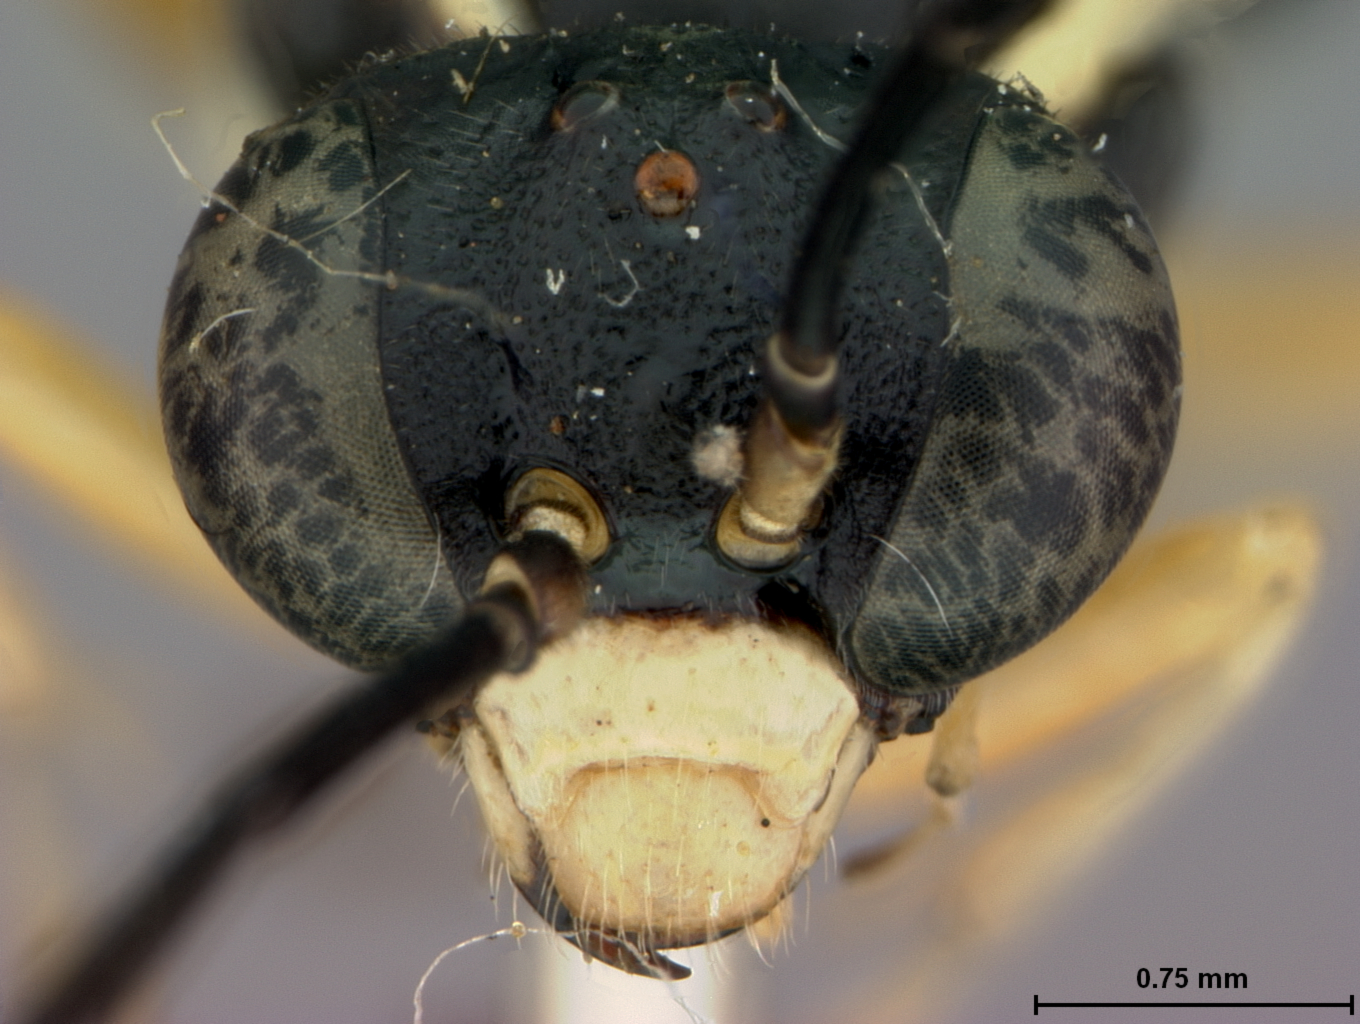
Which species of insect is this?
Macrophya lineatana
